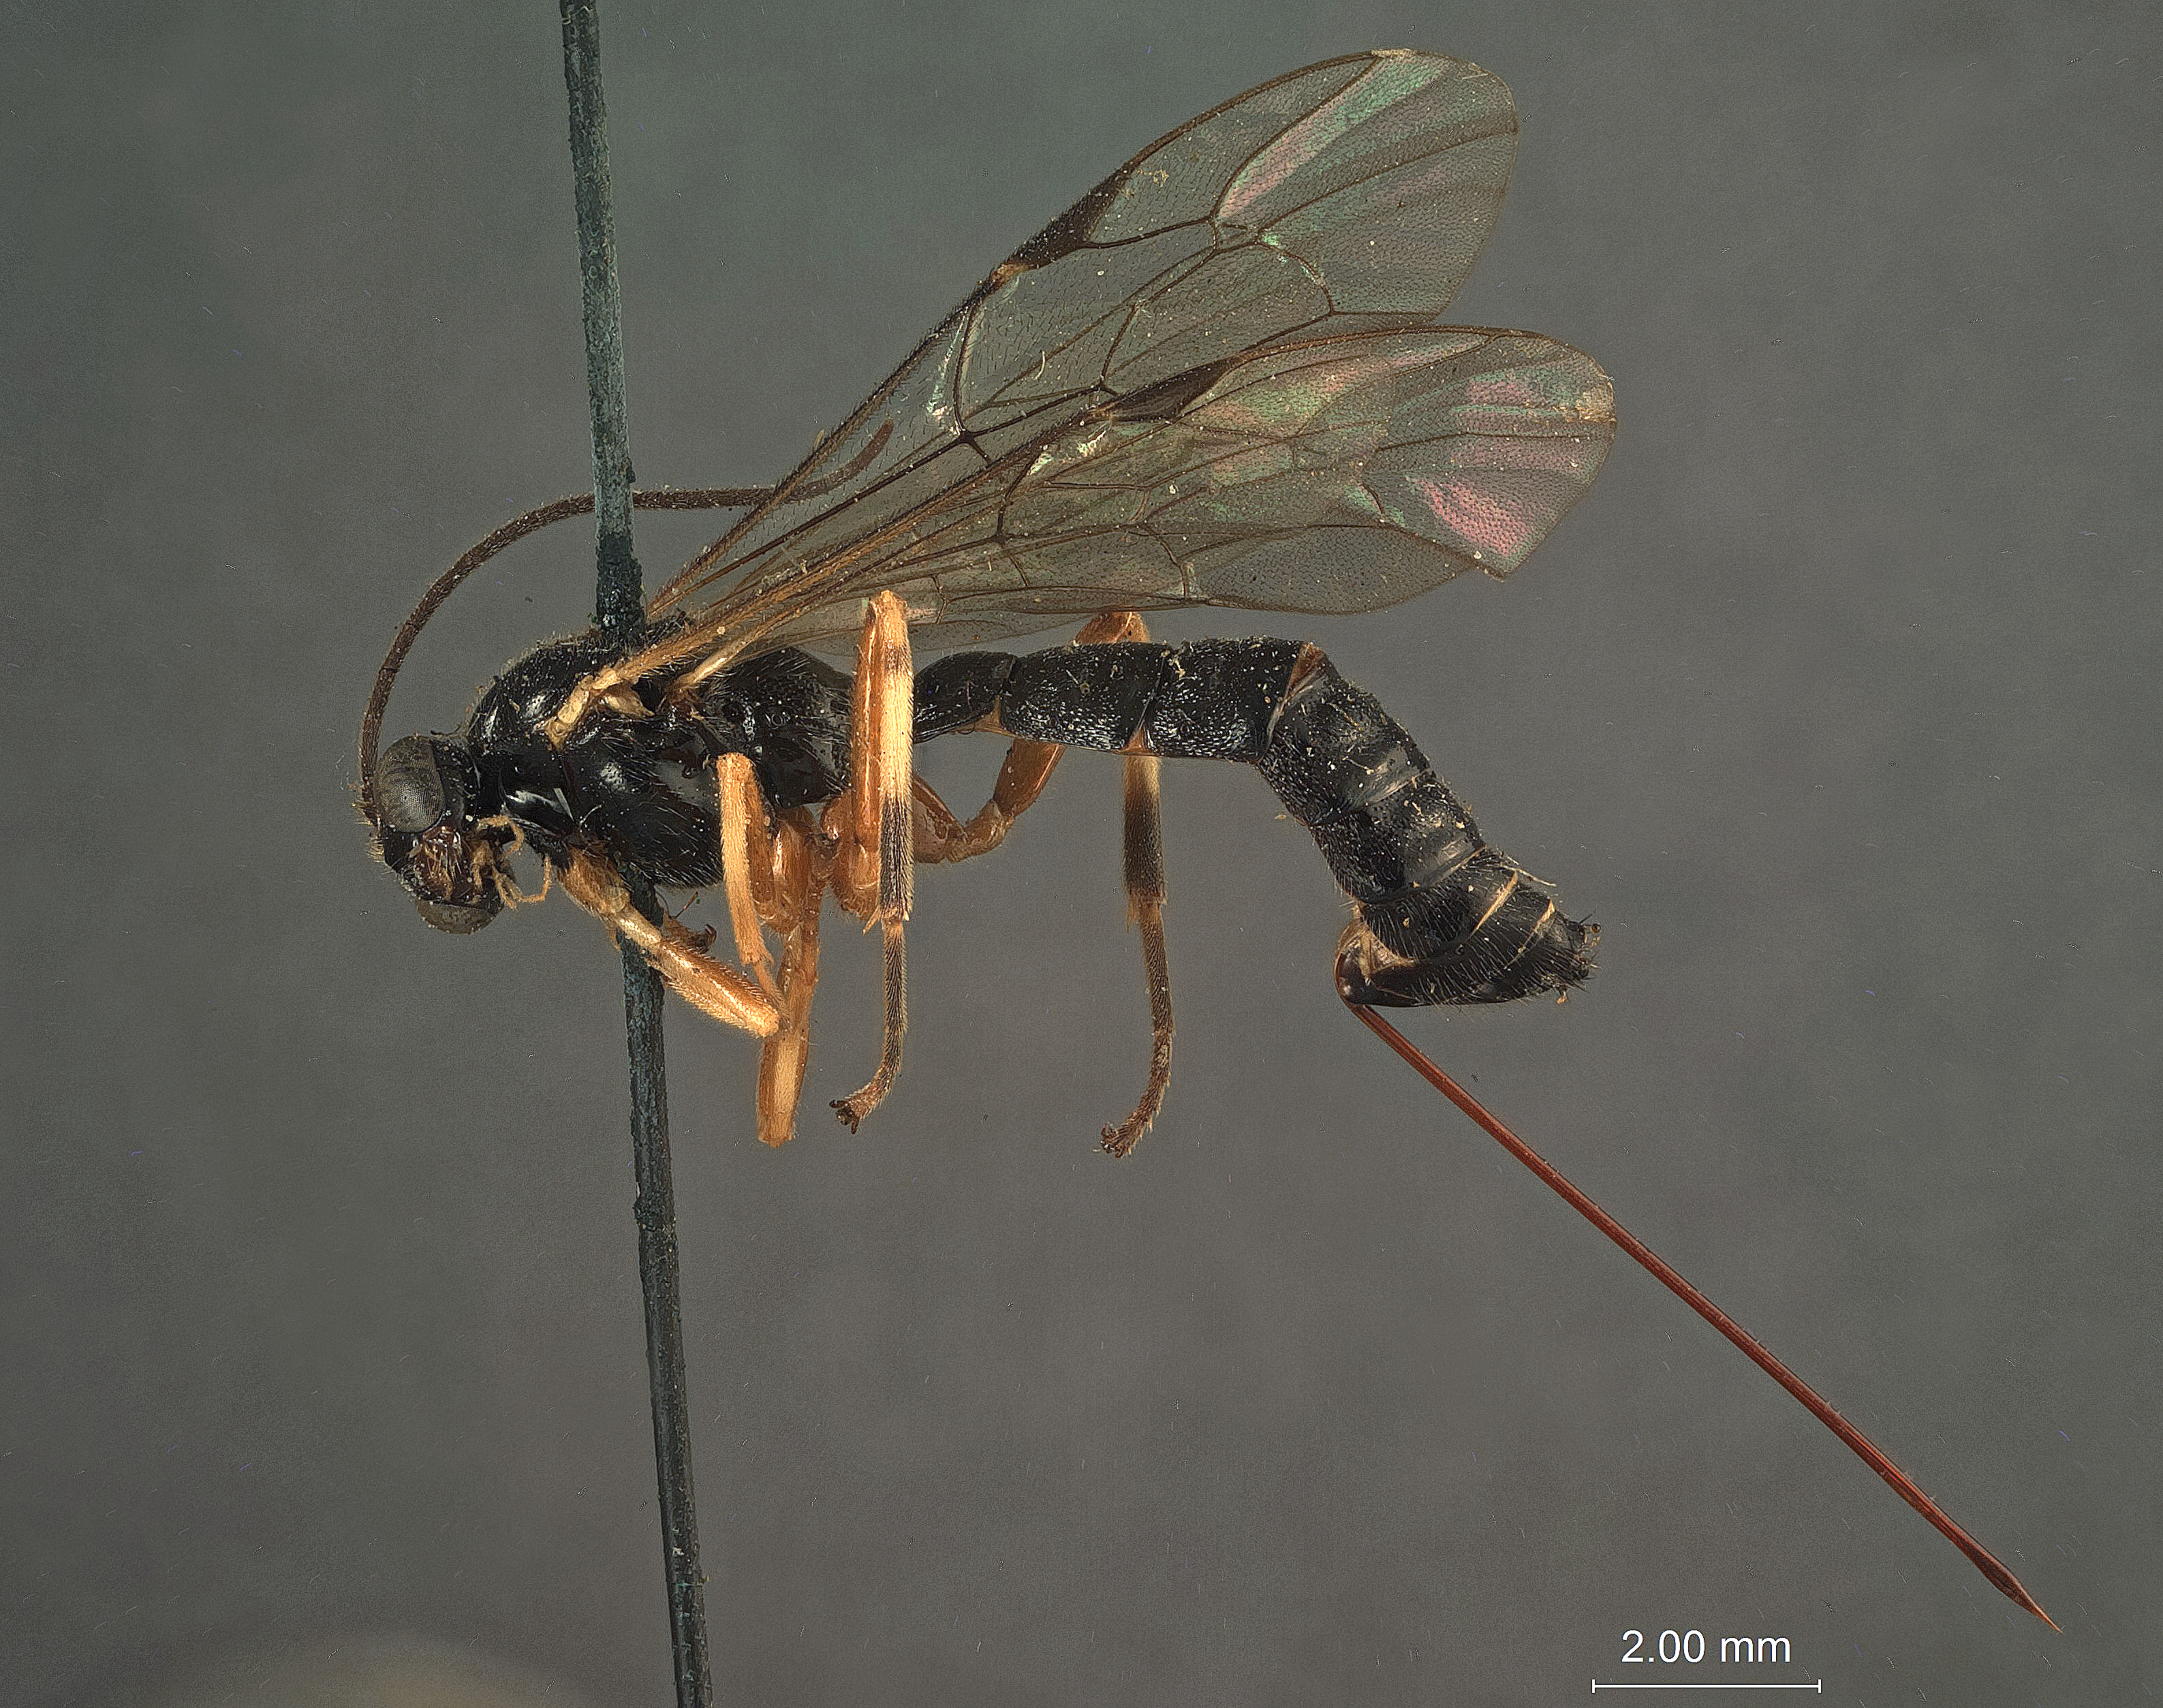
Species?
Epiurus persimilis
